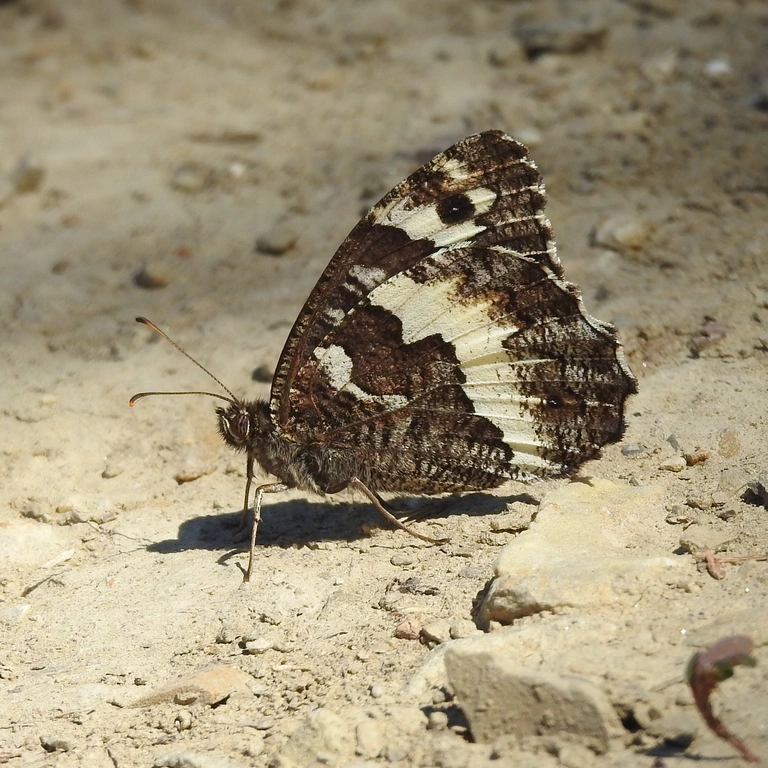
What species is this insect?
Brintesia circe
